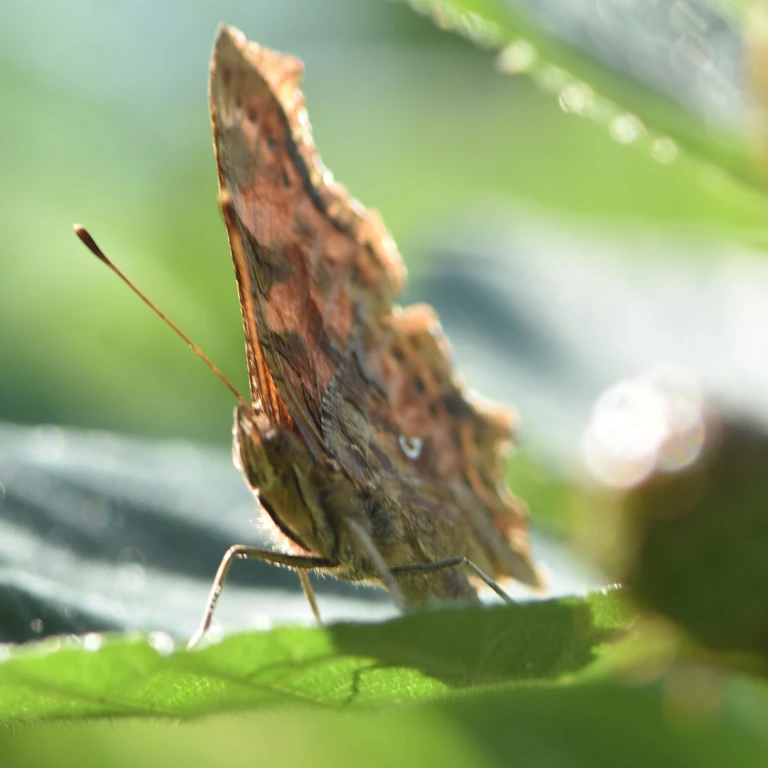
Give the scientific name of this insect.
Polygonia c-album
